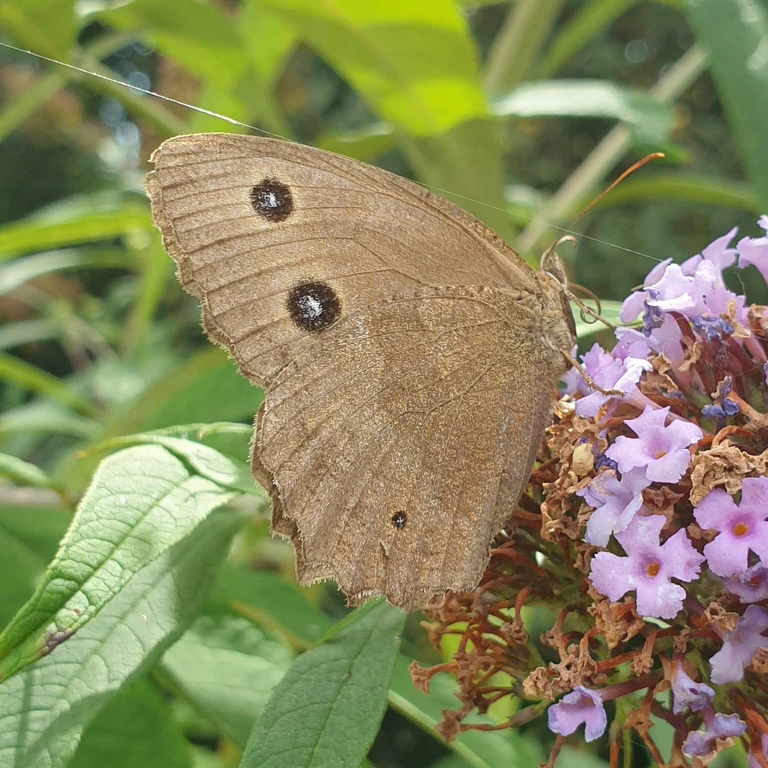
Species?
Minois dryas
